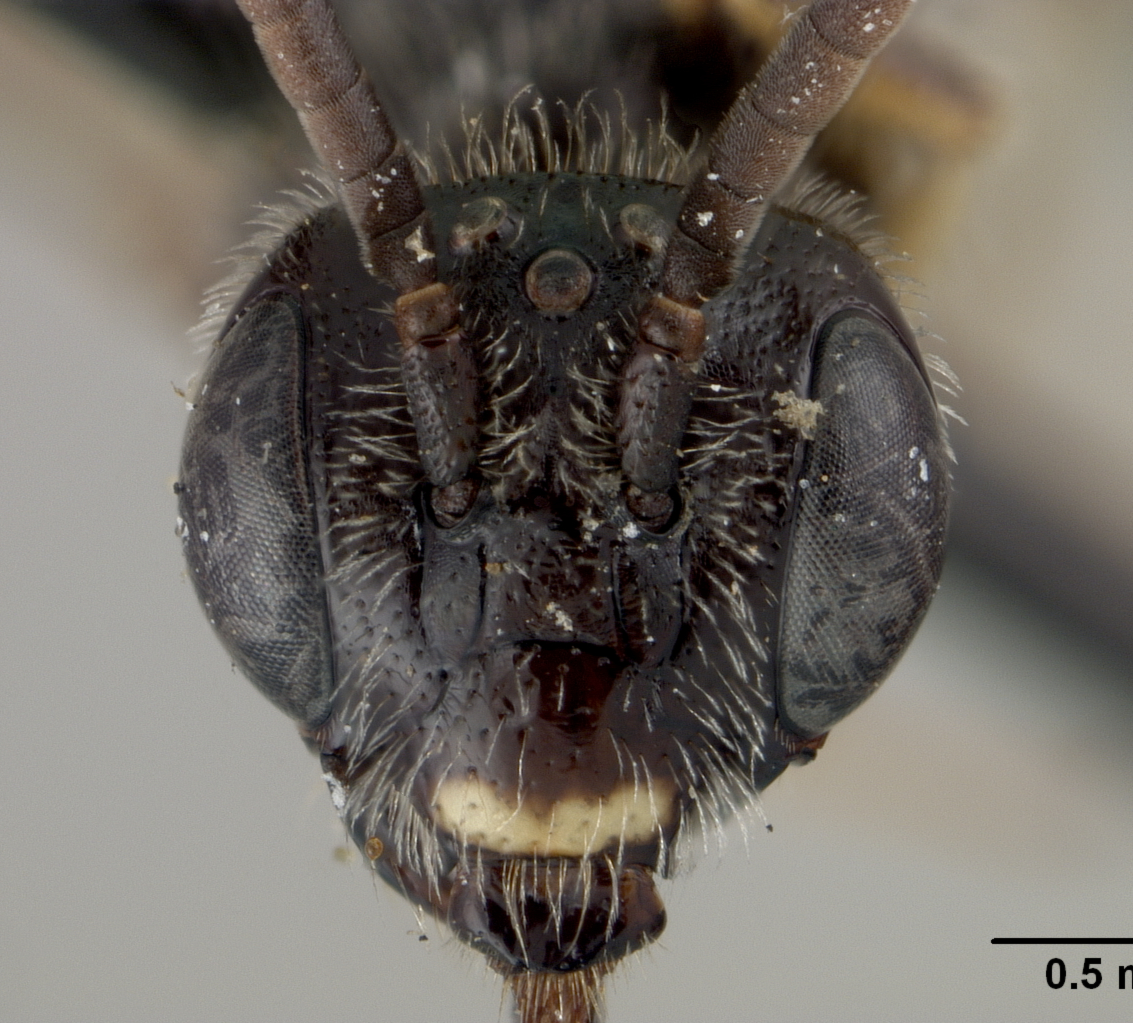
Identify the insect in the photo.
Panurginus atramontensis
